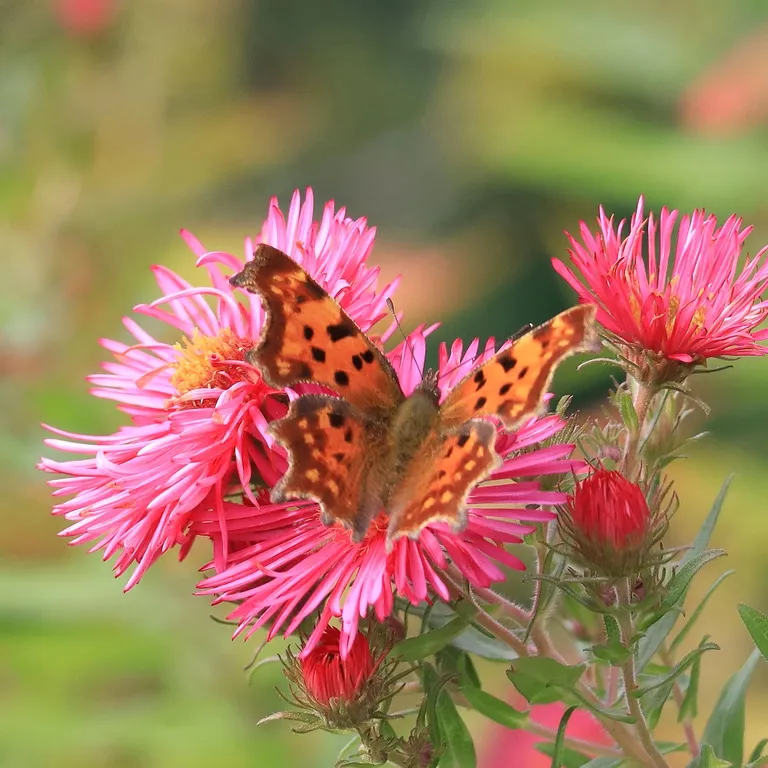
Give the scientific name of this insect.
Polygonia c-album
